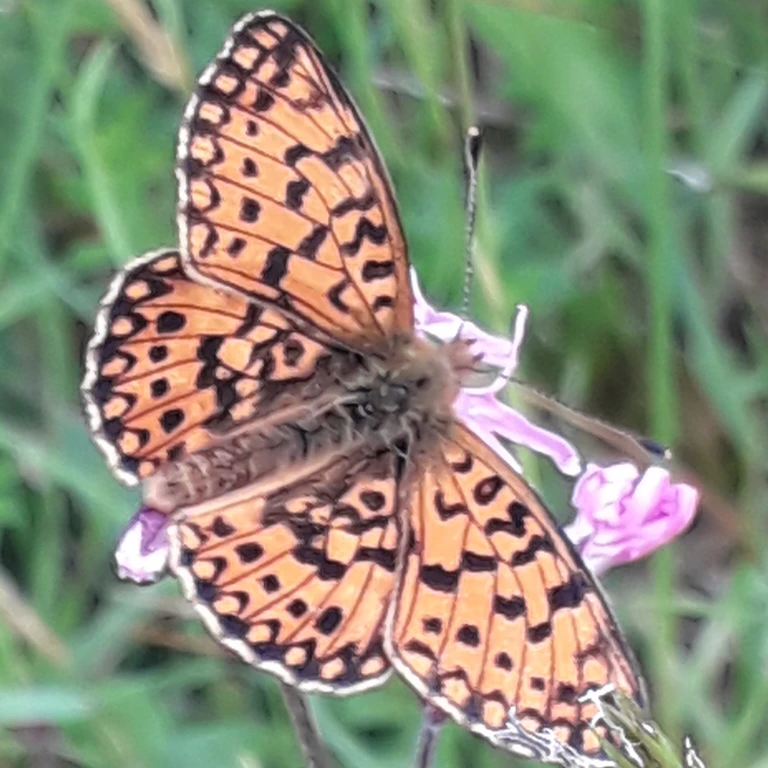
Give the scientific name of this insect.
Boloria selene
